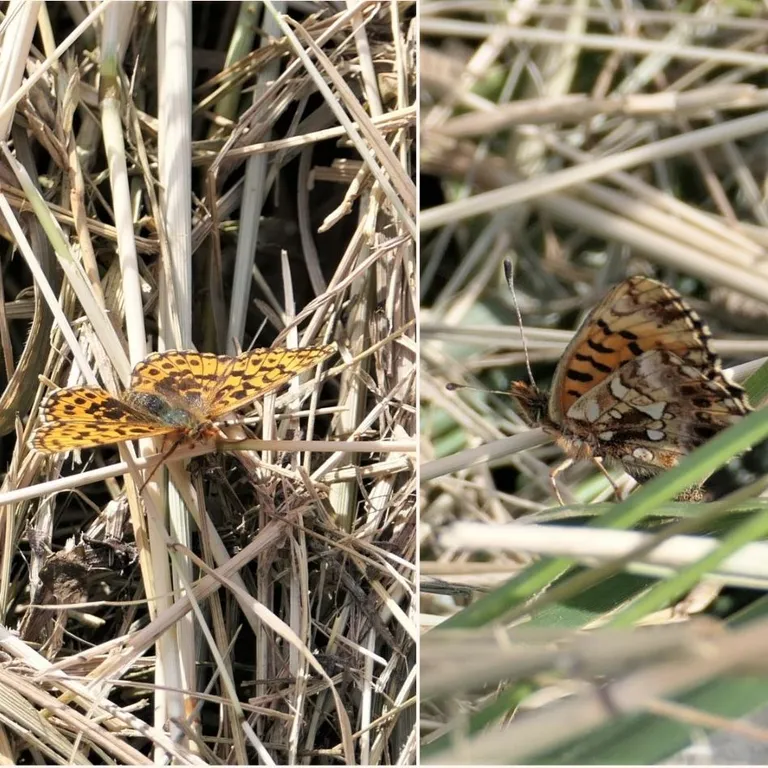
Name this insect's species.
Boloria dia
